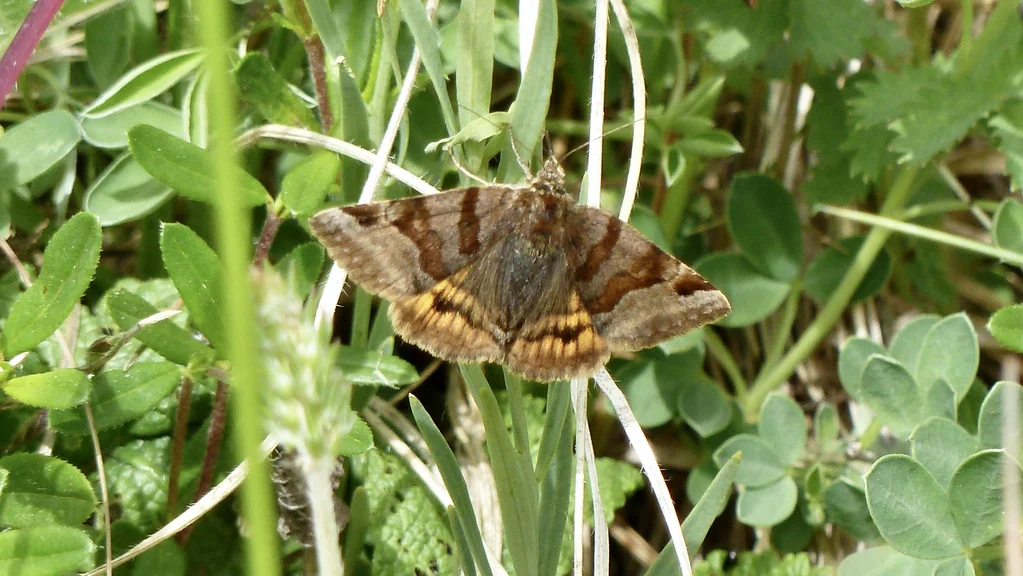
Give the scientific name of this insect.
Euclidia glyphica
